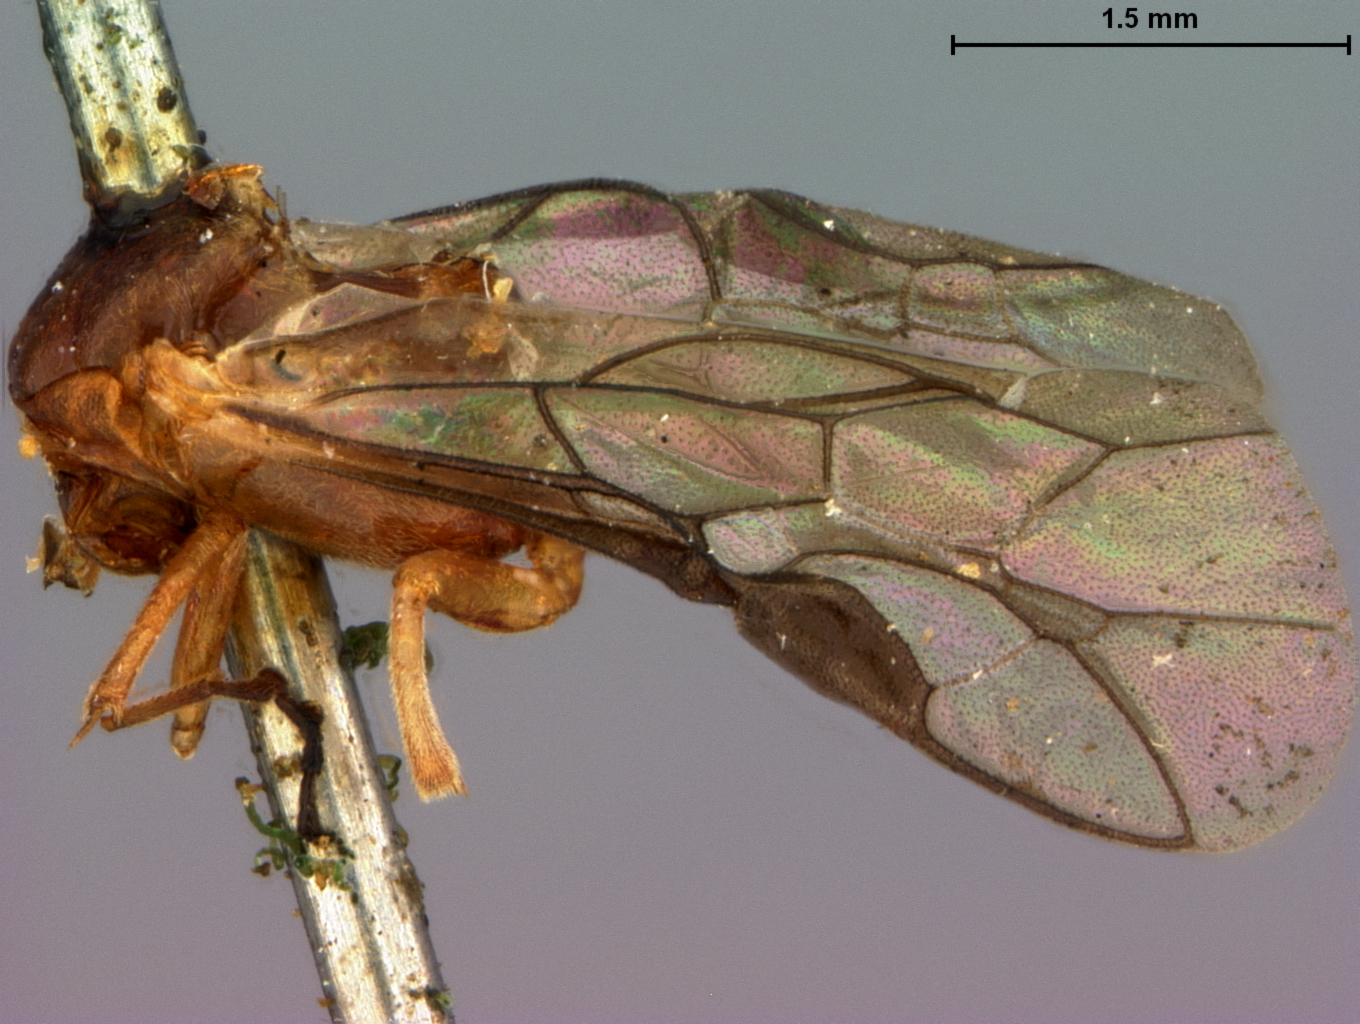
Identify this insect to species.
Marlattia erythrothorax
